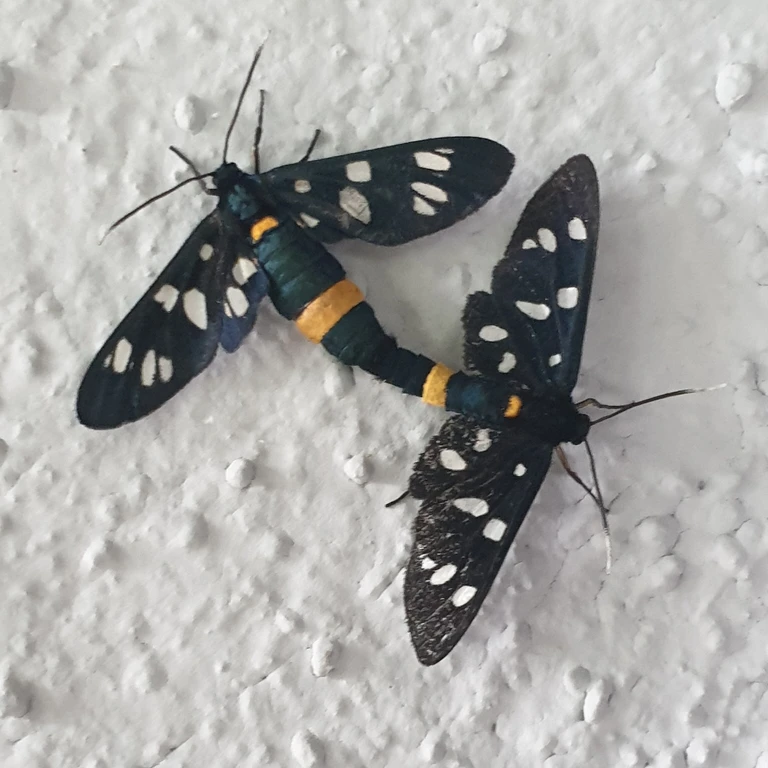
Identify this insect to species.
Amata phegea
